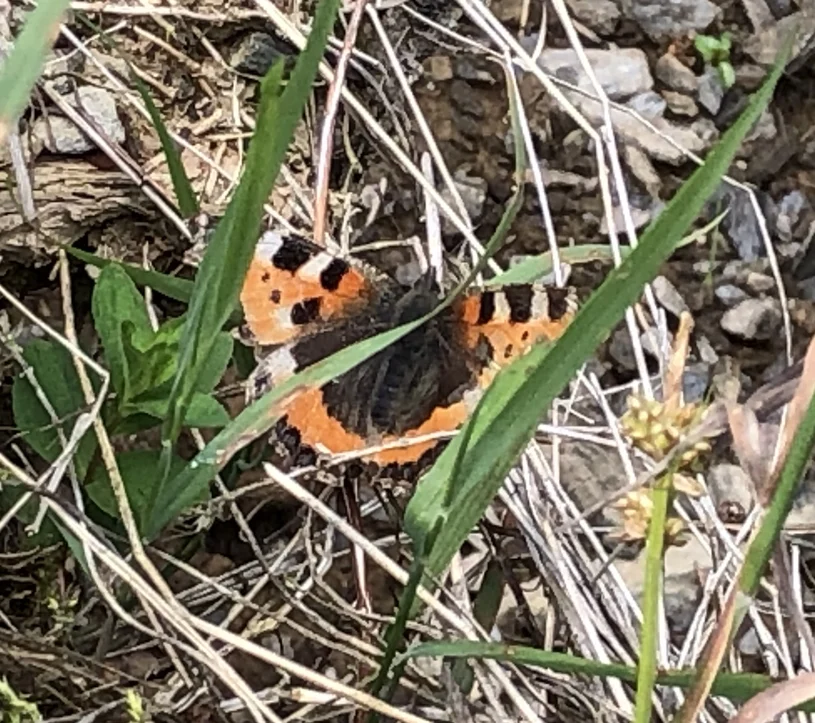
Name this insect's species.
Aglais urticae
